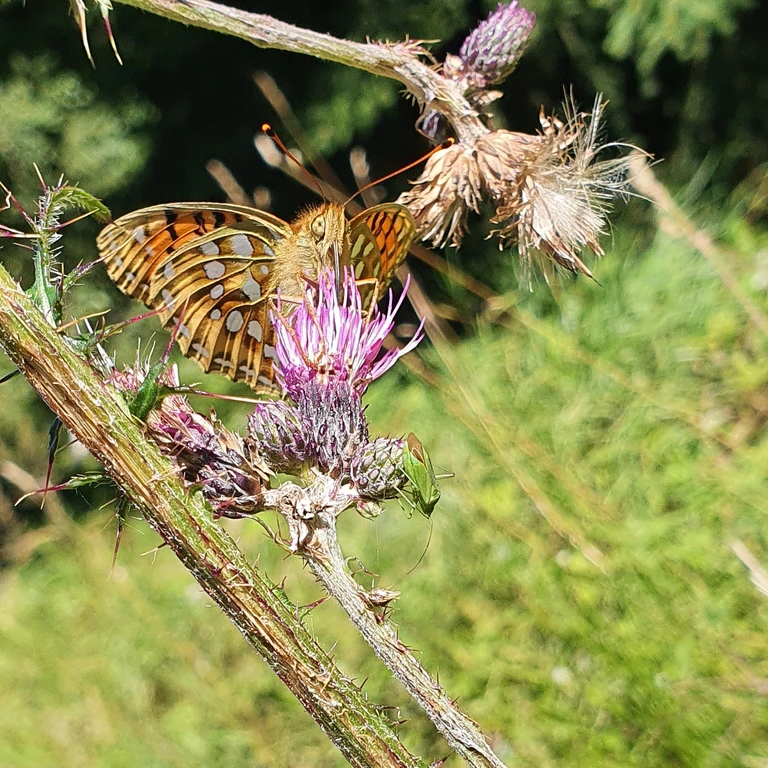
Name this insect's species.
Speyeria aglaja
